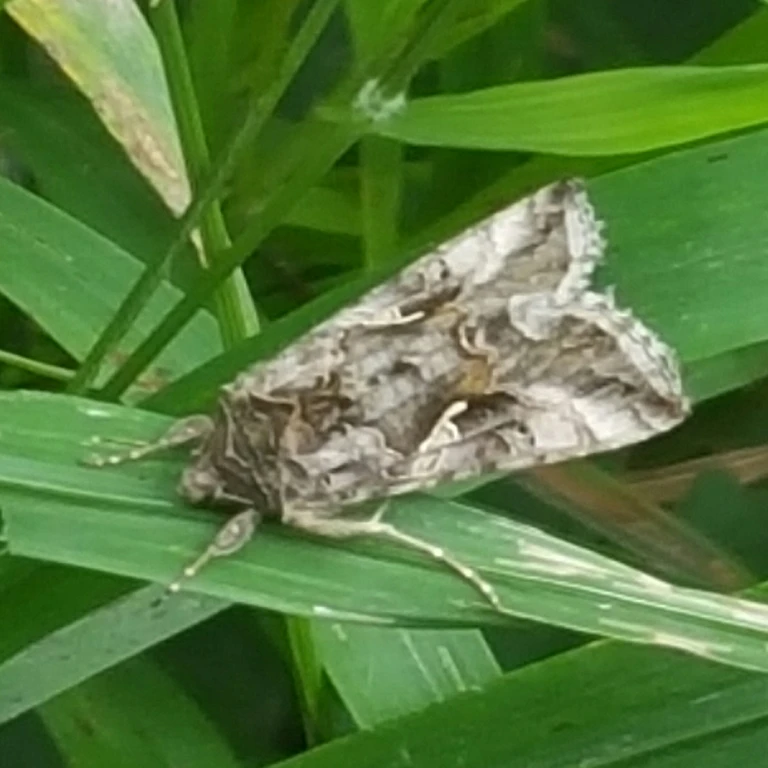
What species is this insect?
Autographa gamma
